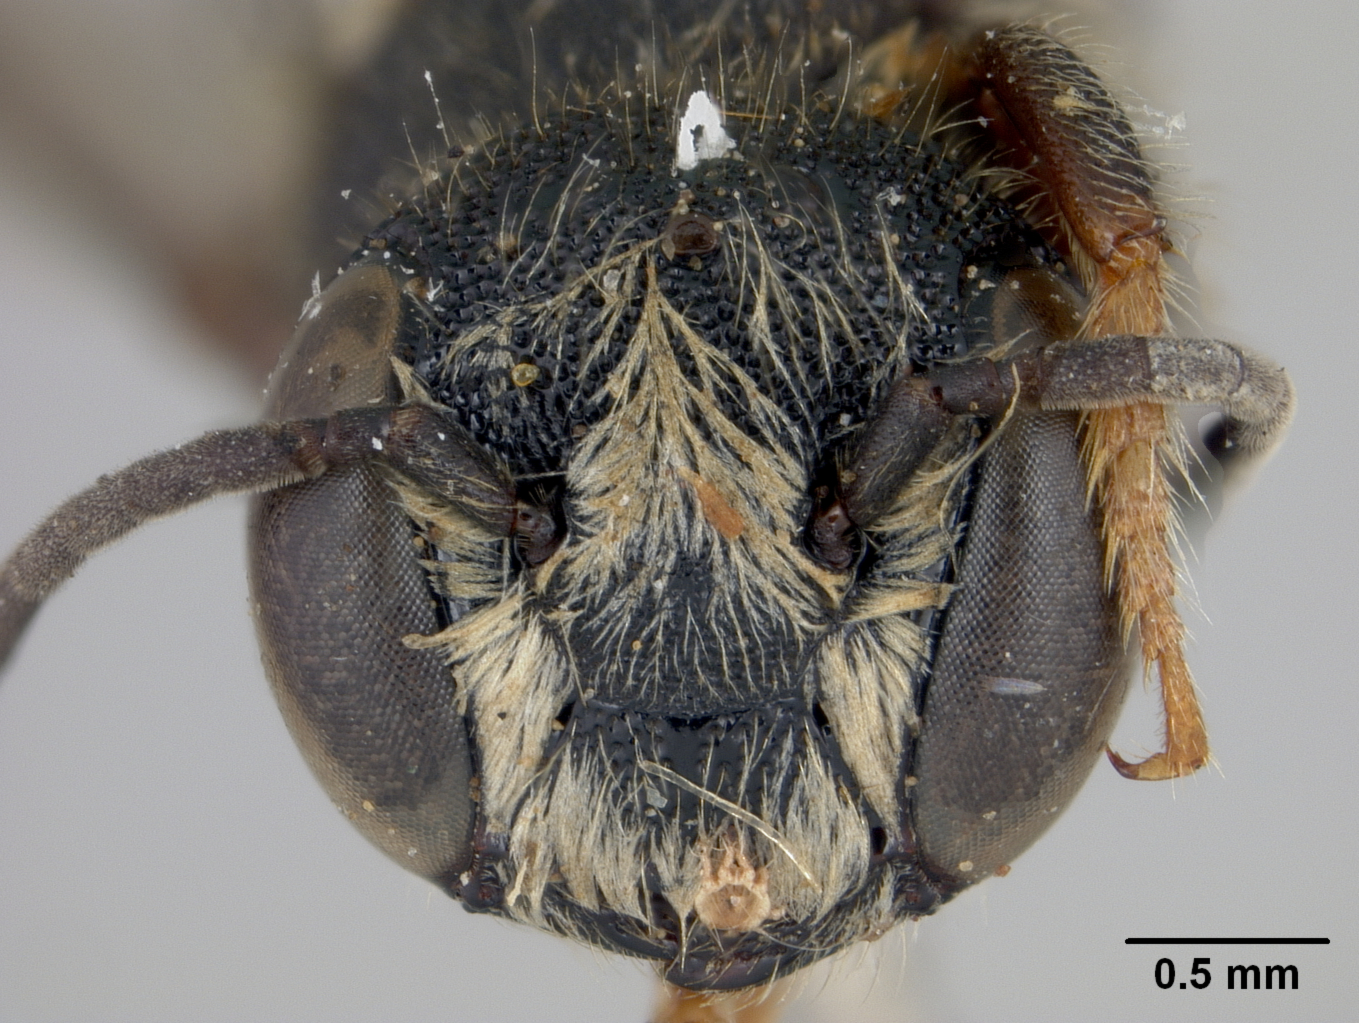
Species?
Megachile tarsatula
